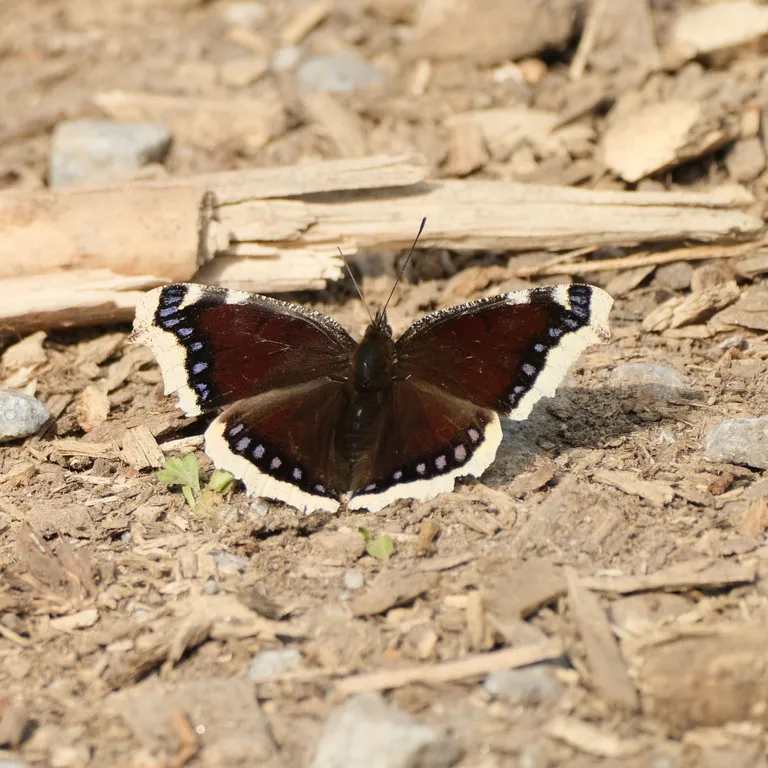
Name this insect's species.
Nymphalis antiopa
